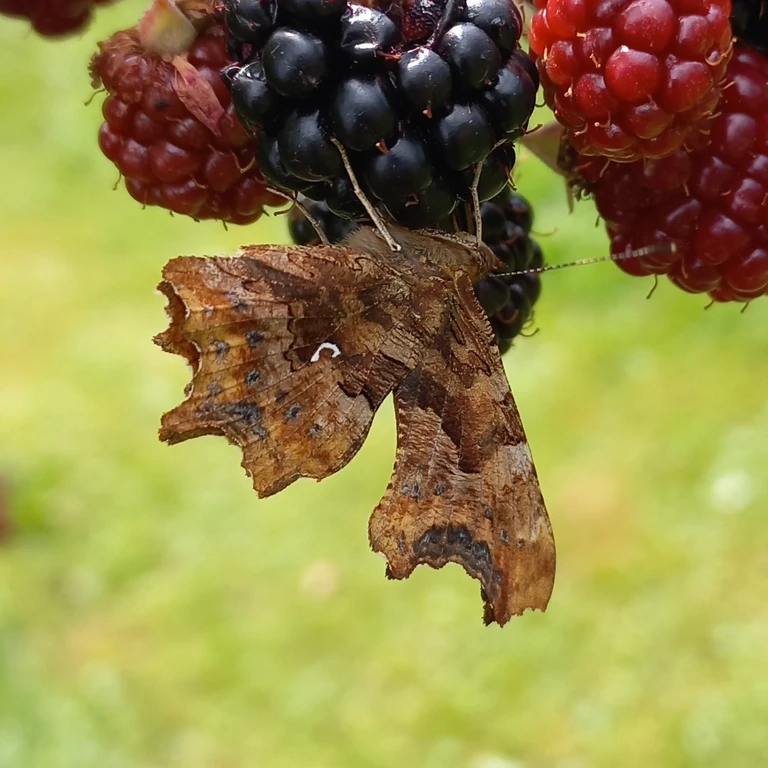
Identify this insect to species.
Polygonia c-album
